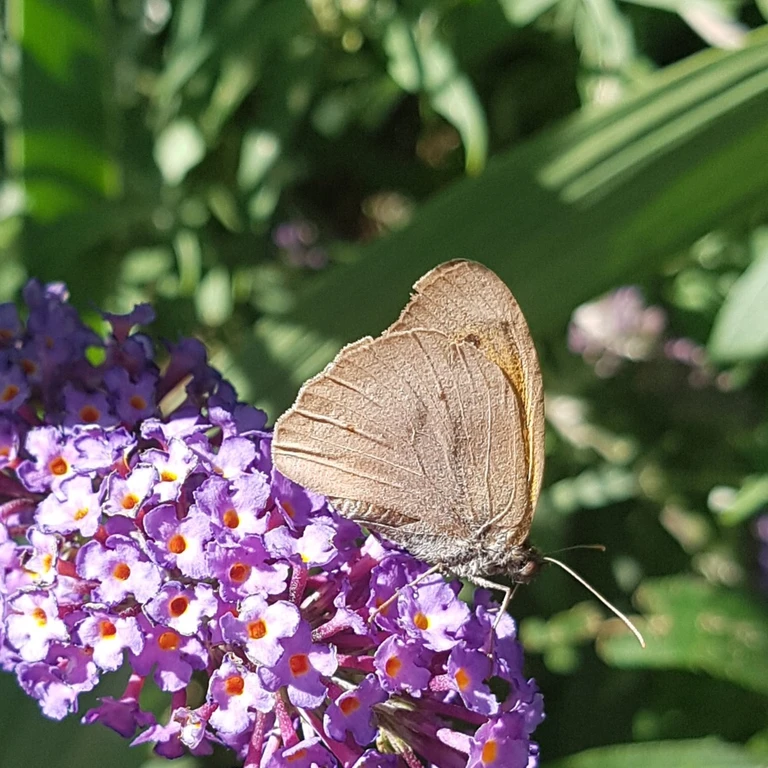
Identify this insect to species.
Maniola jurtina
